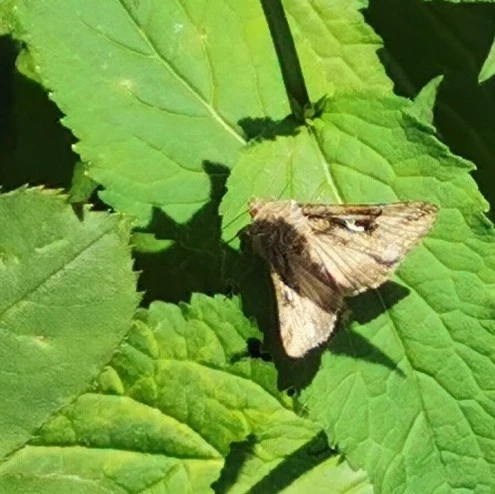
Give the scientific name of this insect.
Autographa gamma
